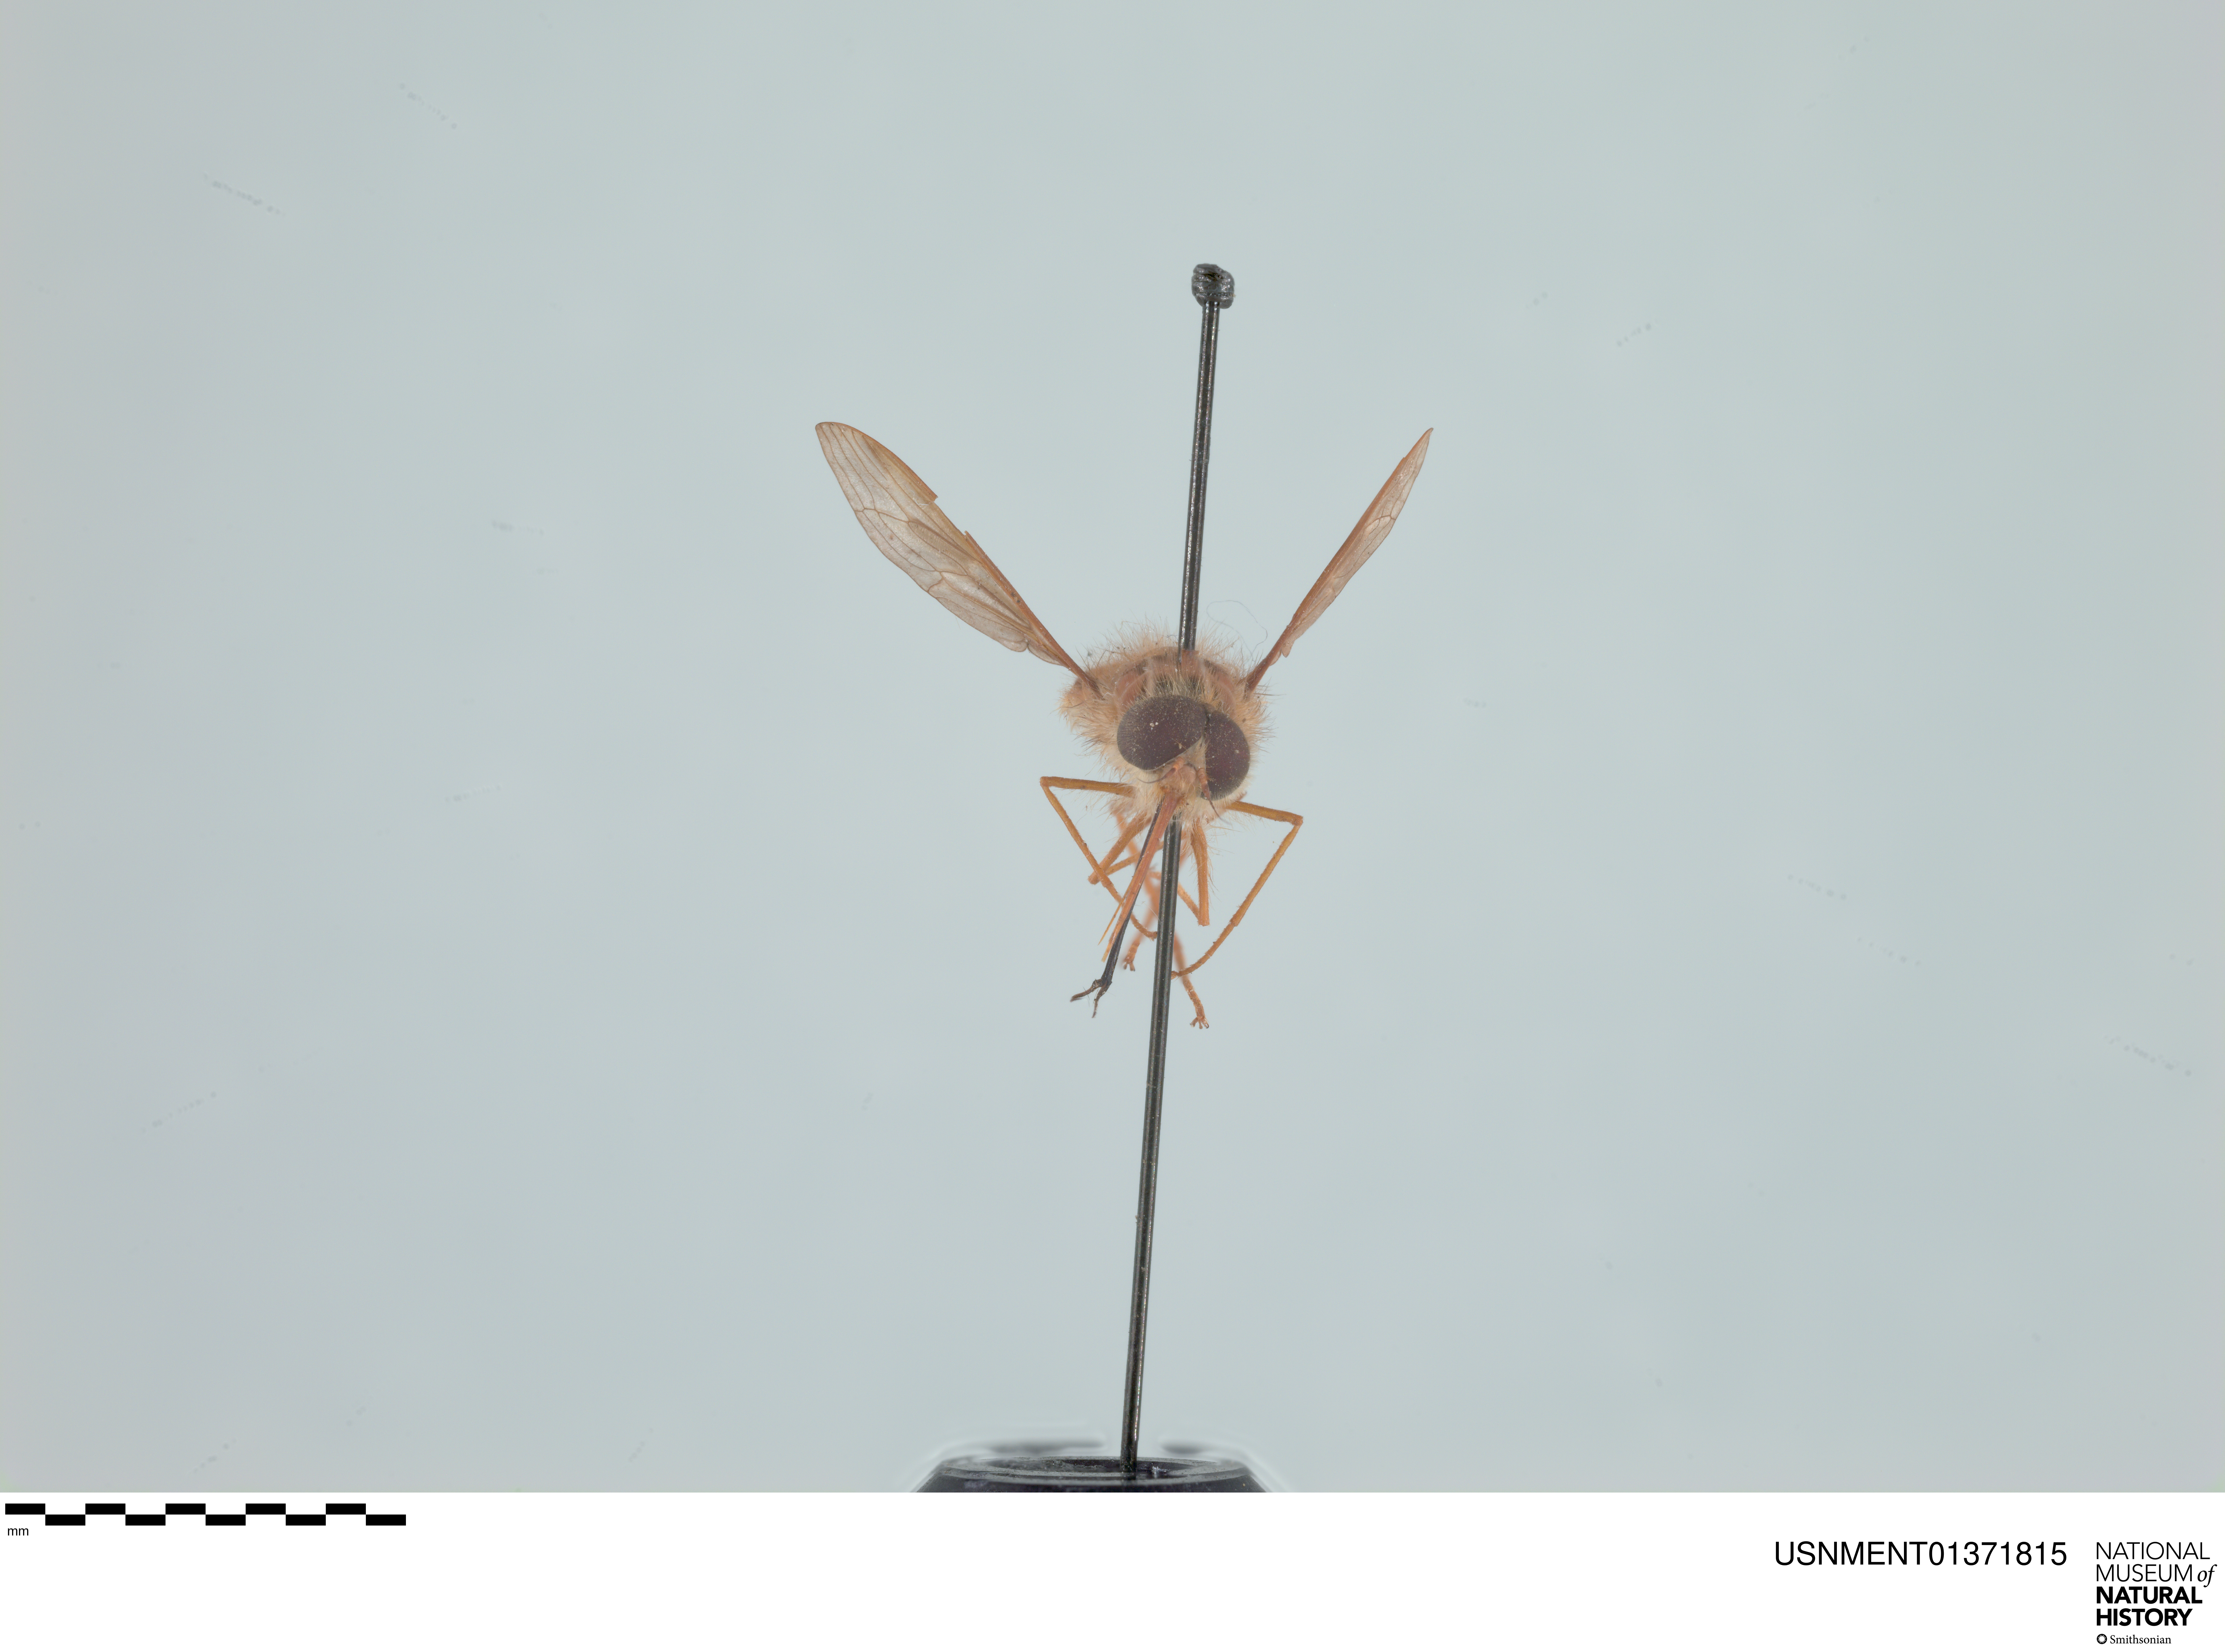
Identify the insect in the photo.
Hirmoneura nubipennis (also Trichophthalma nubipennis)
